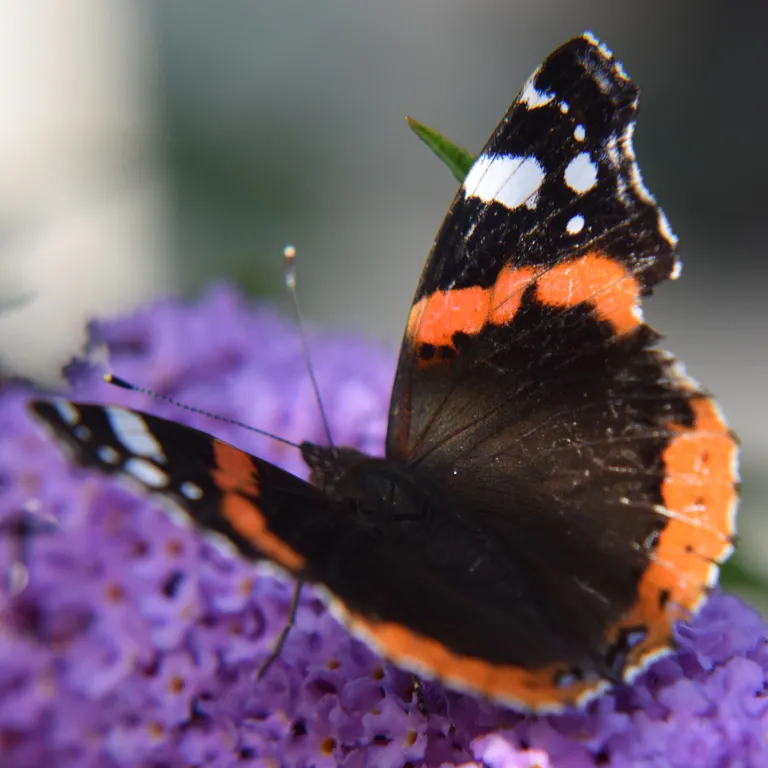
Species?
Vanessa atalanta
